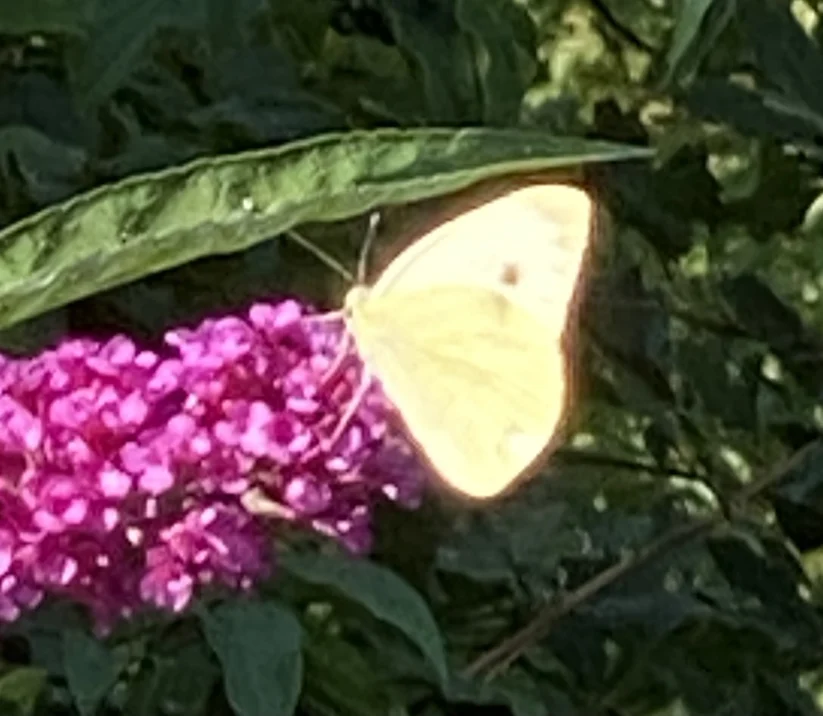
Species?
Pieris brassicae
